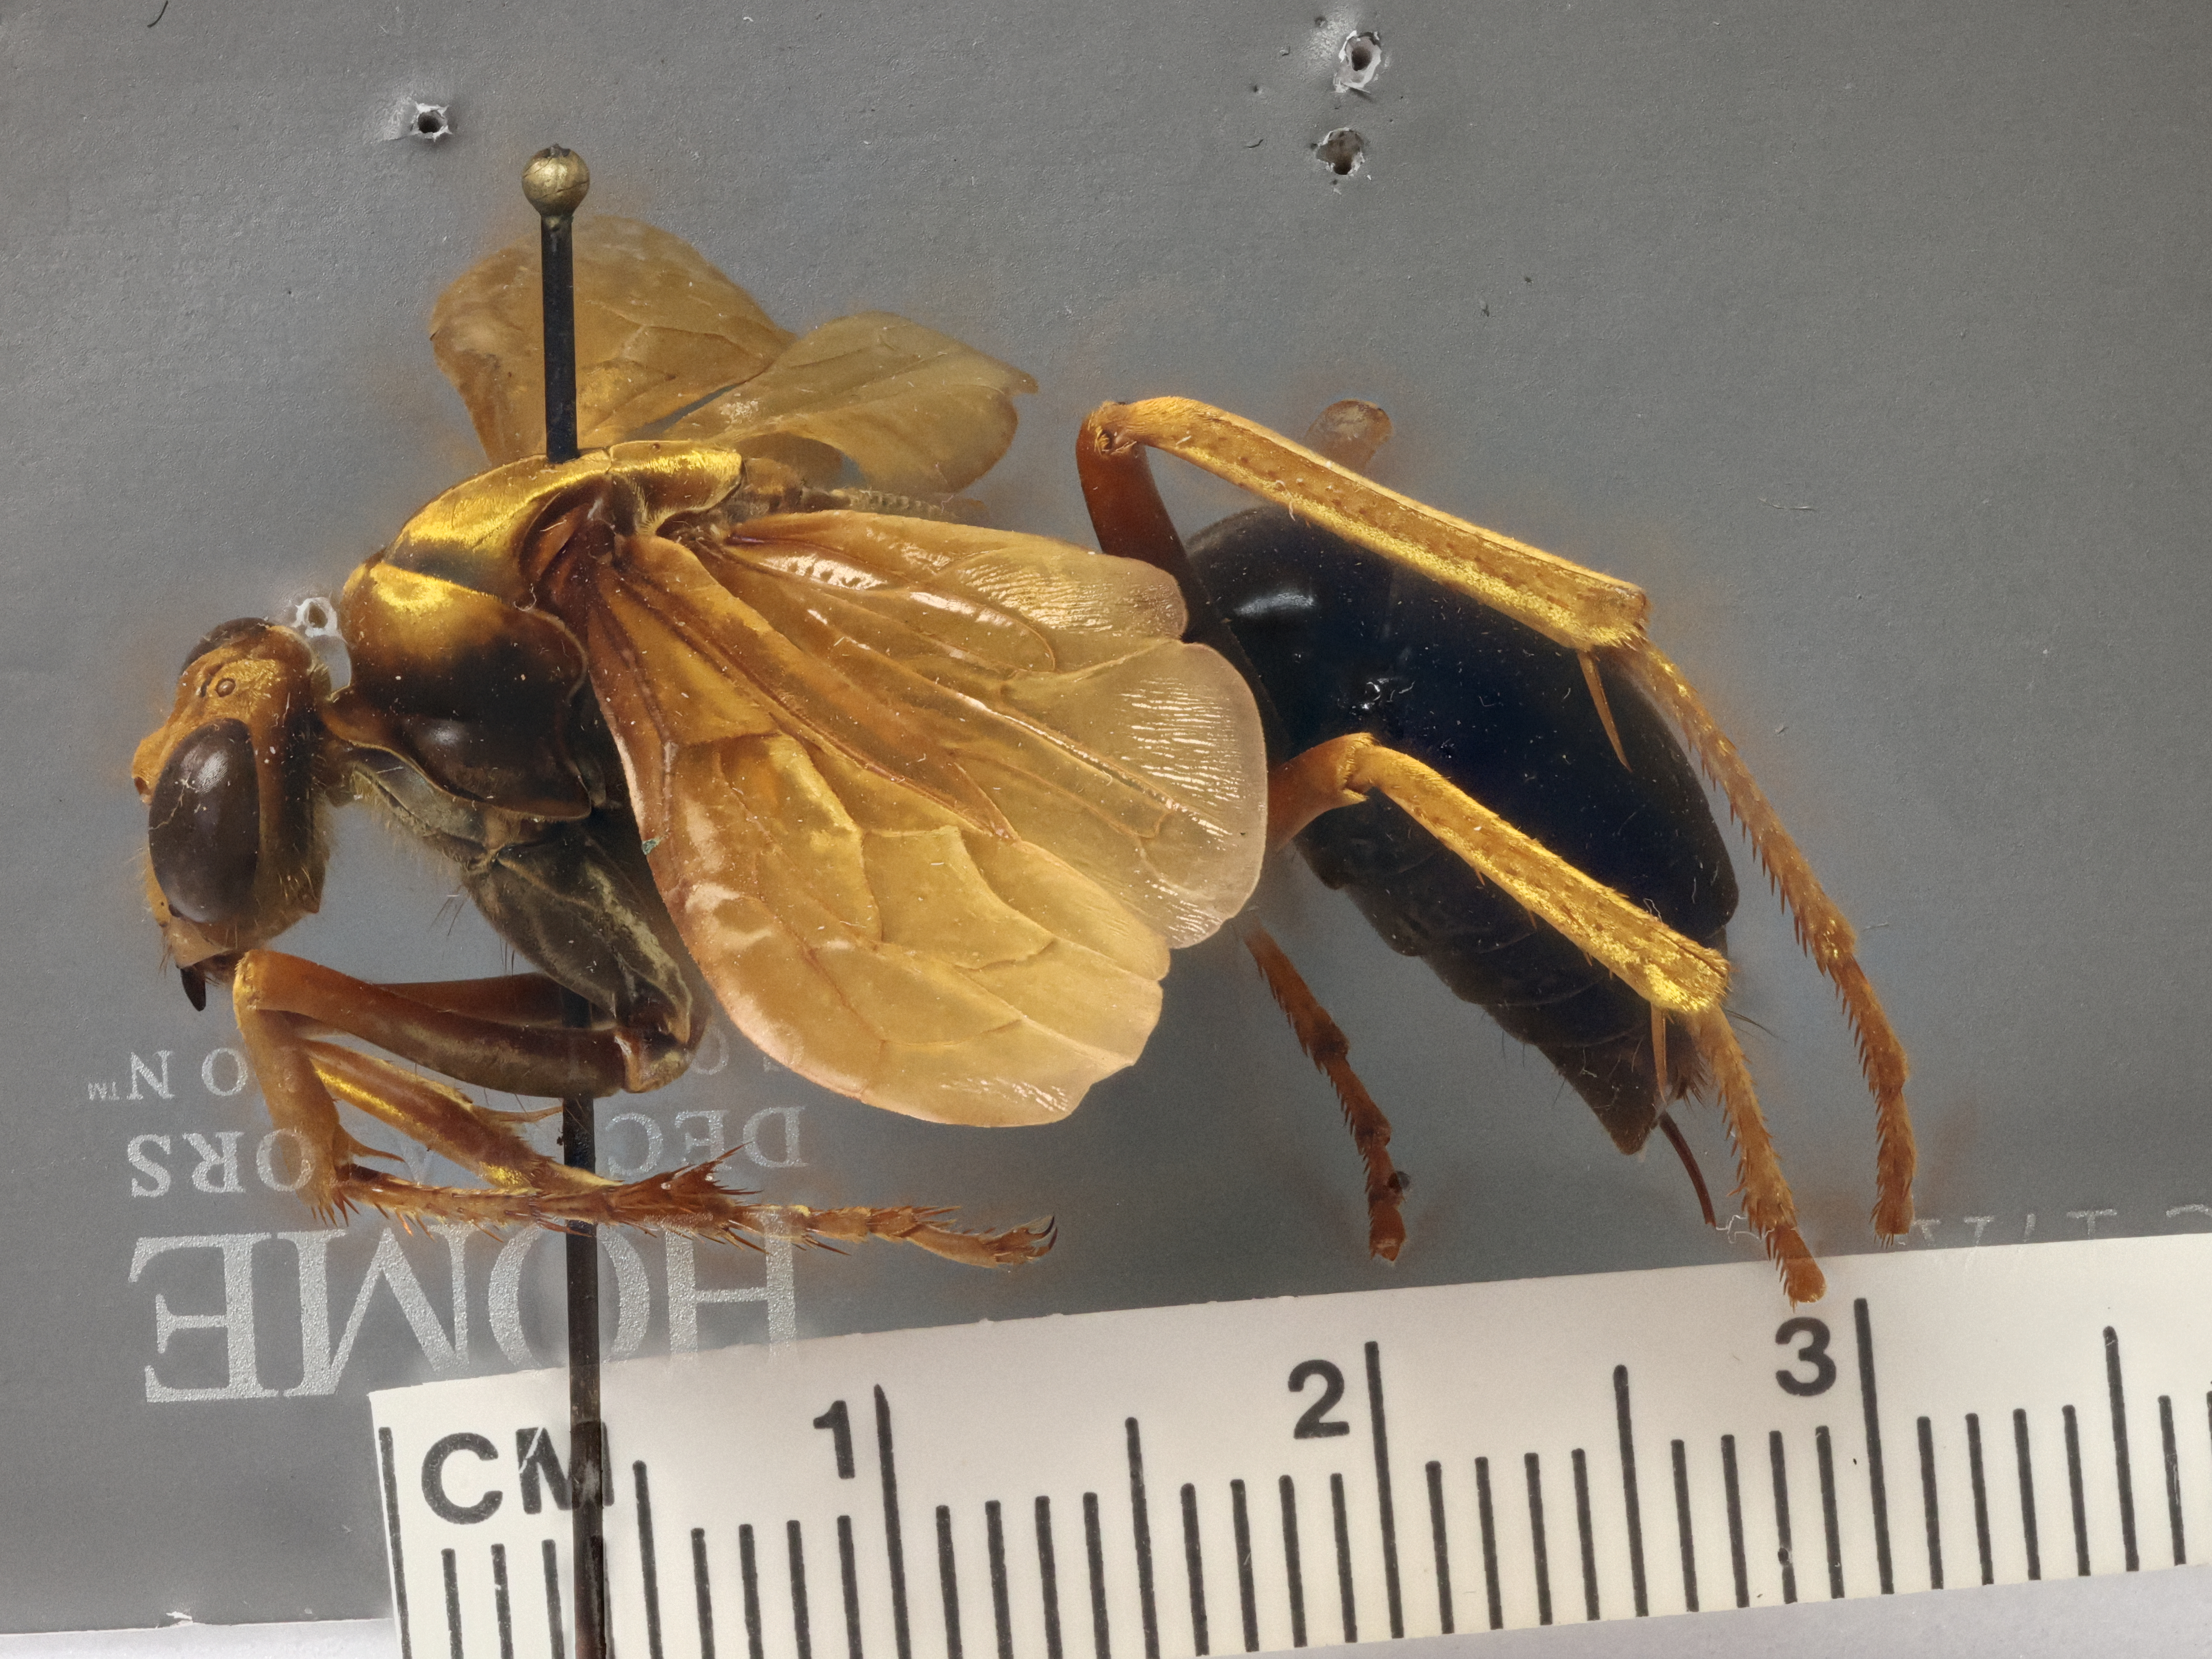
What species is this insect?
Hemipepsis transversa
